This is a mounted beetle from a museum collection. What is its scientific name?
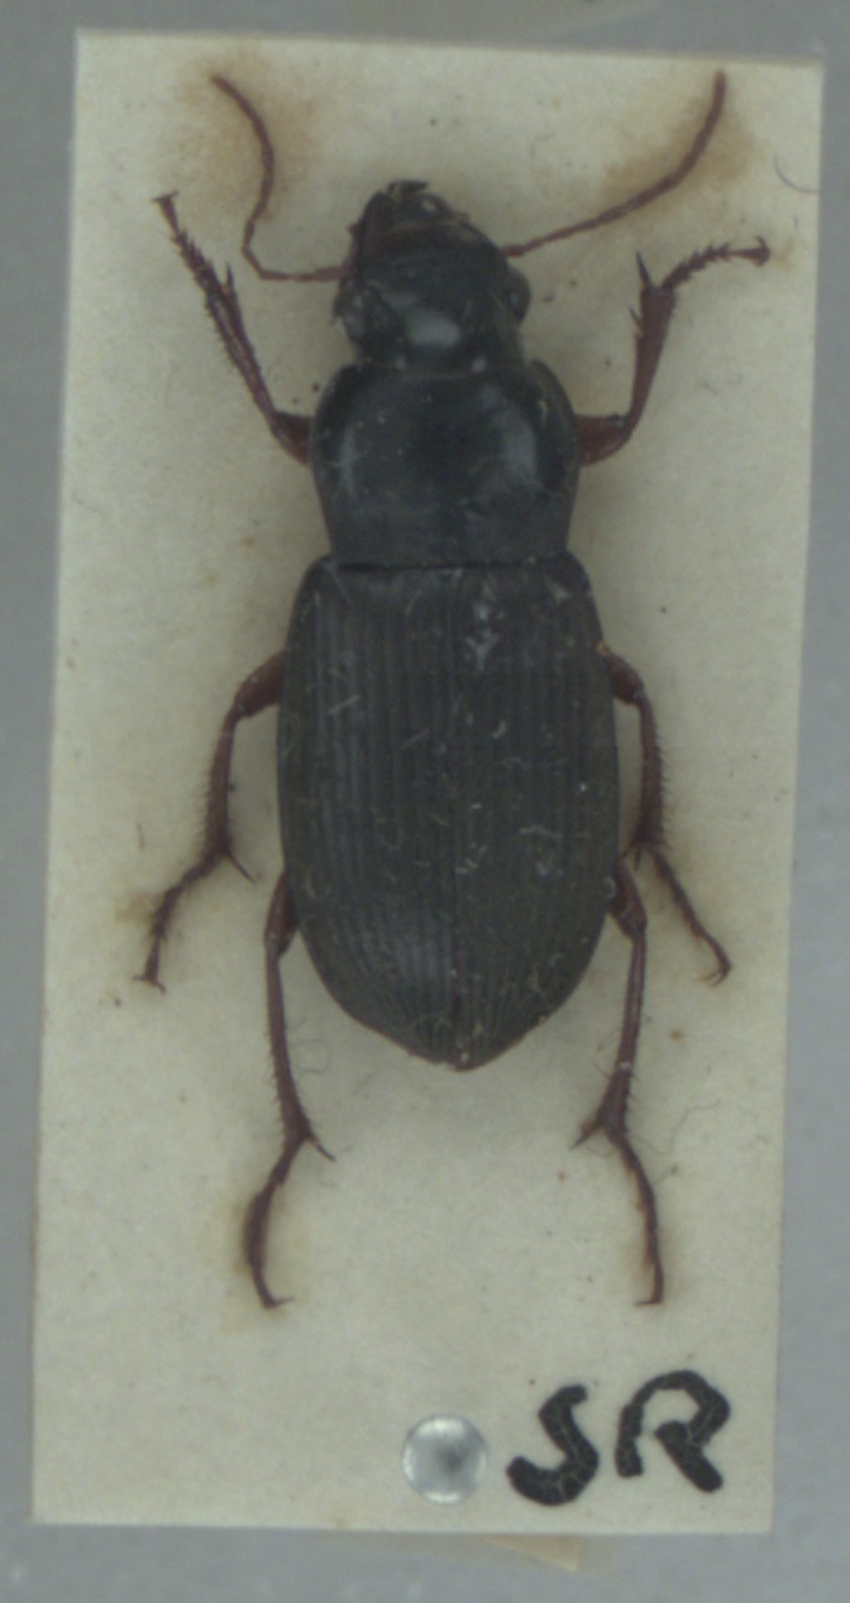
Harpalus rufipes
